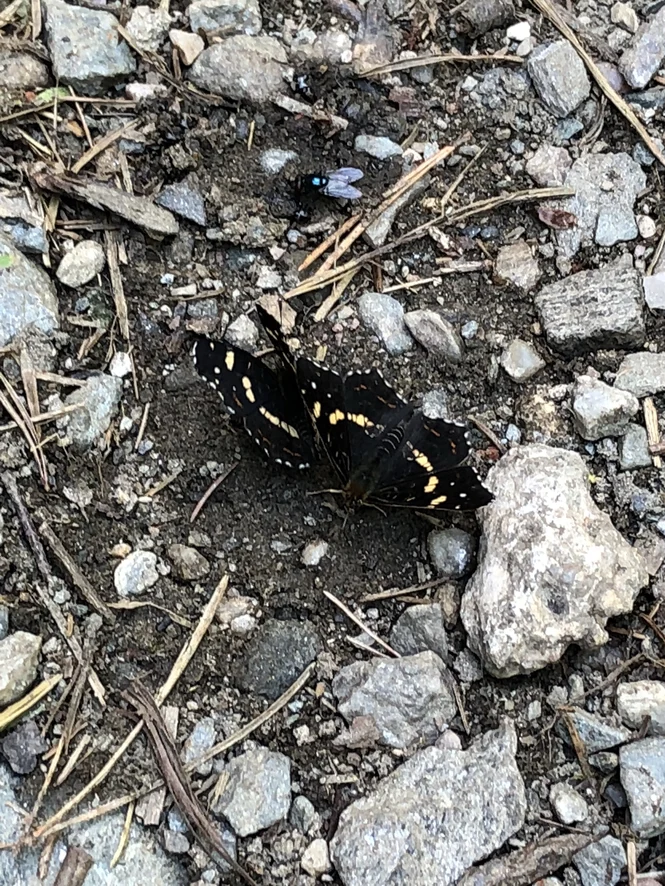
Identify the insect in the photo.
Araschnia levana
